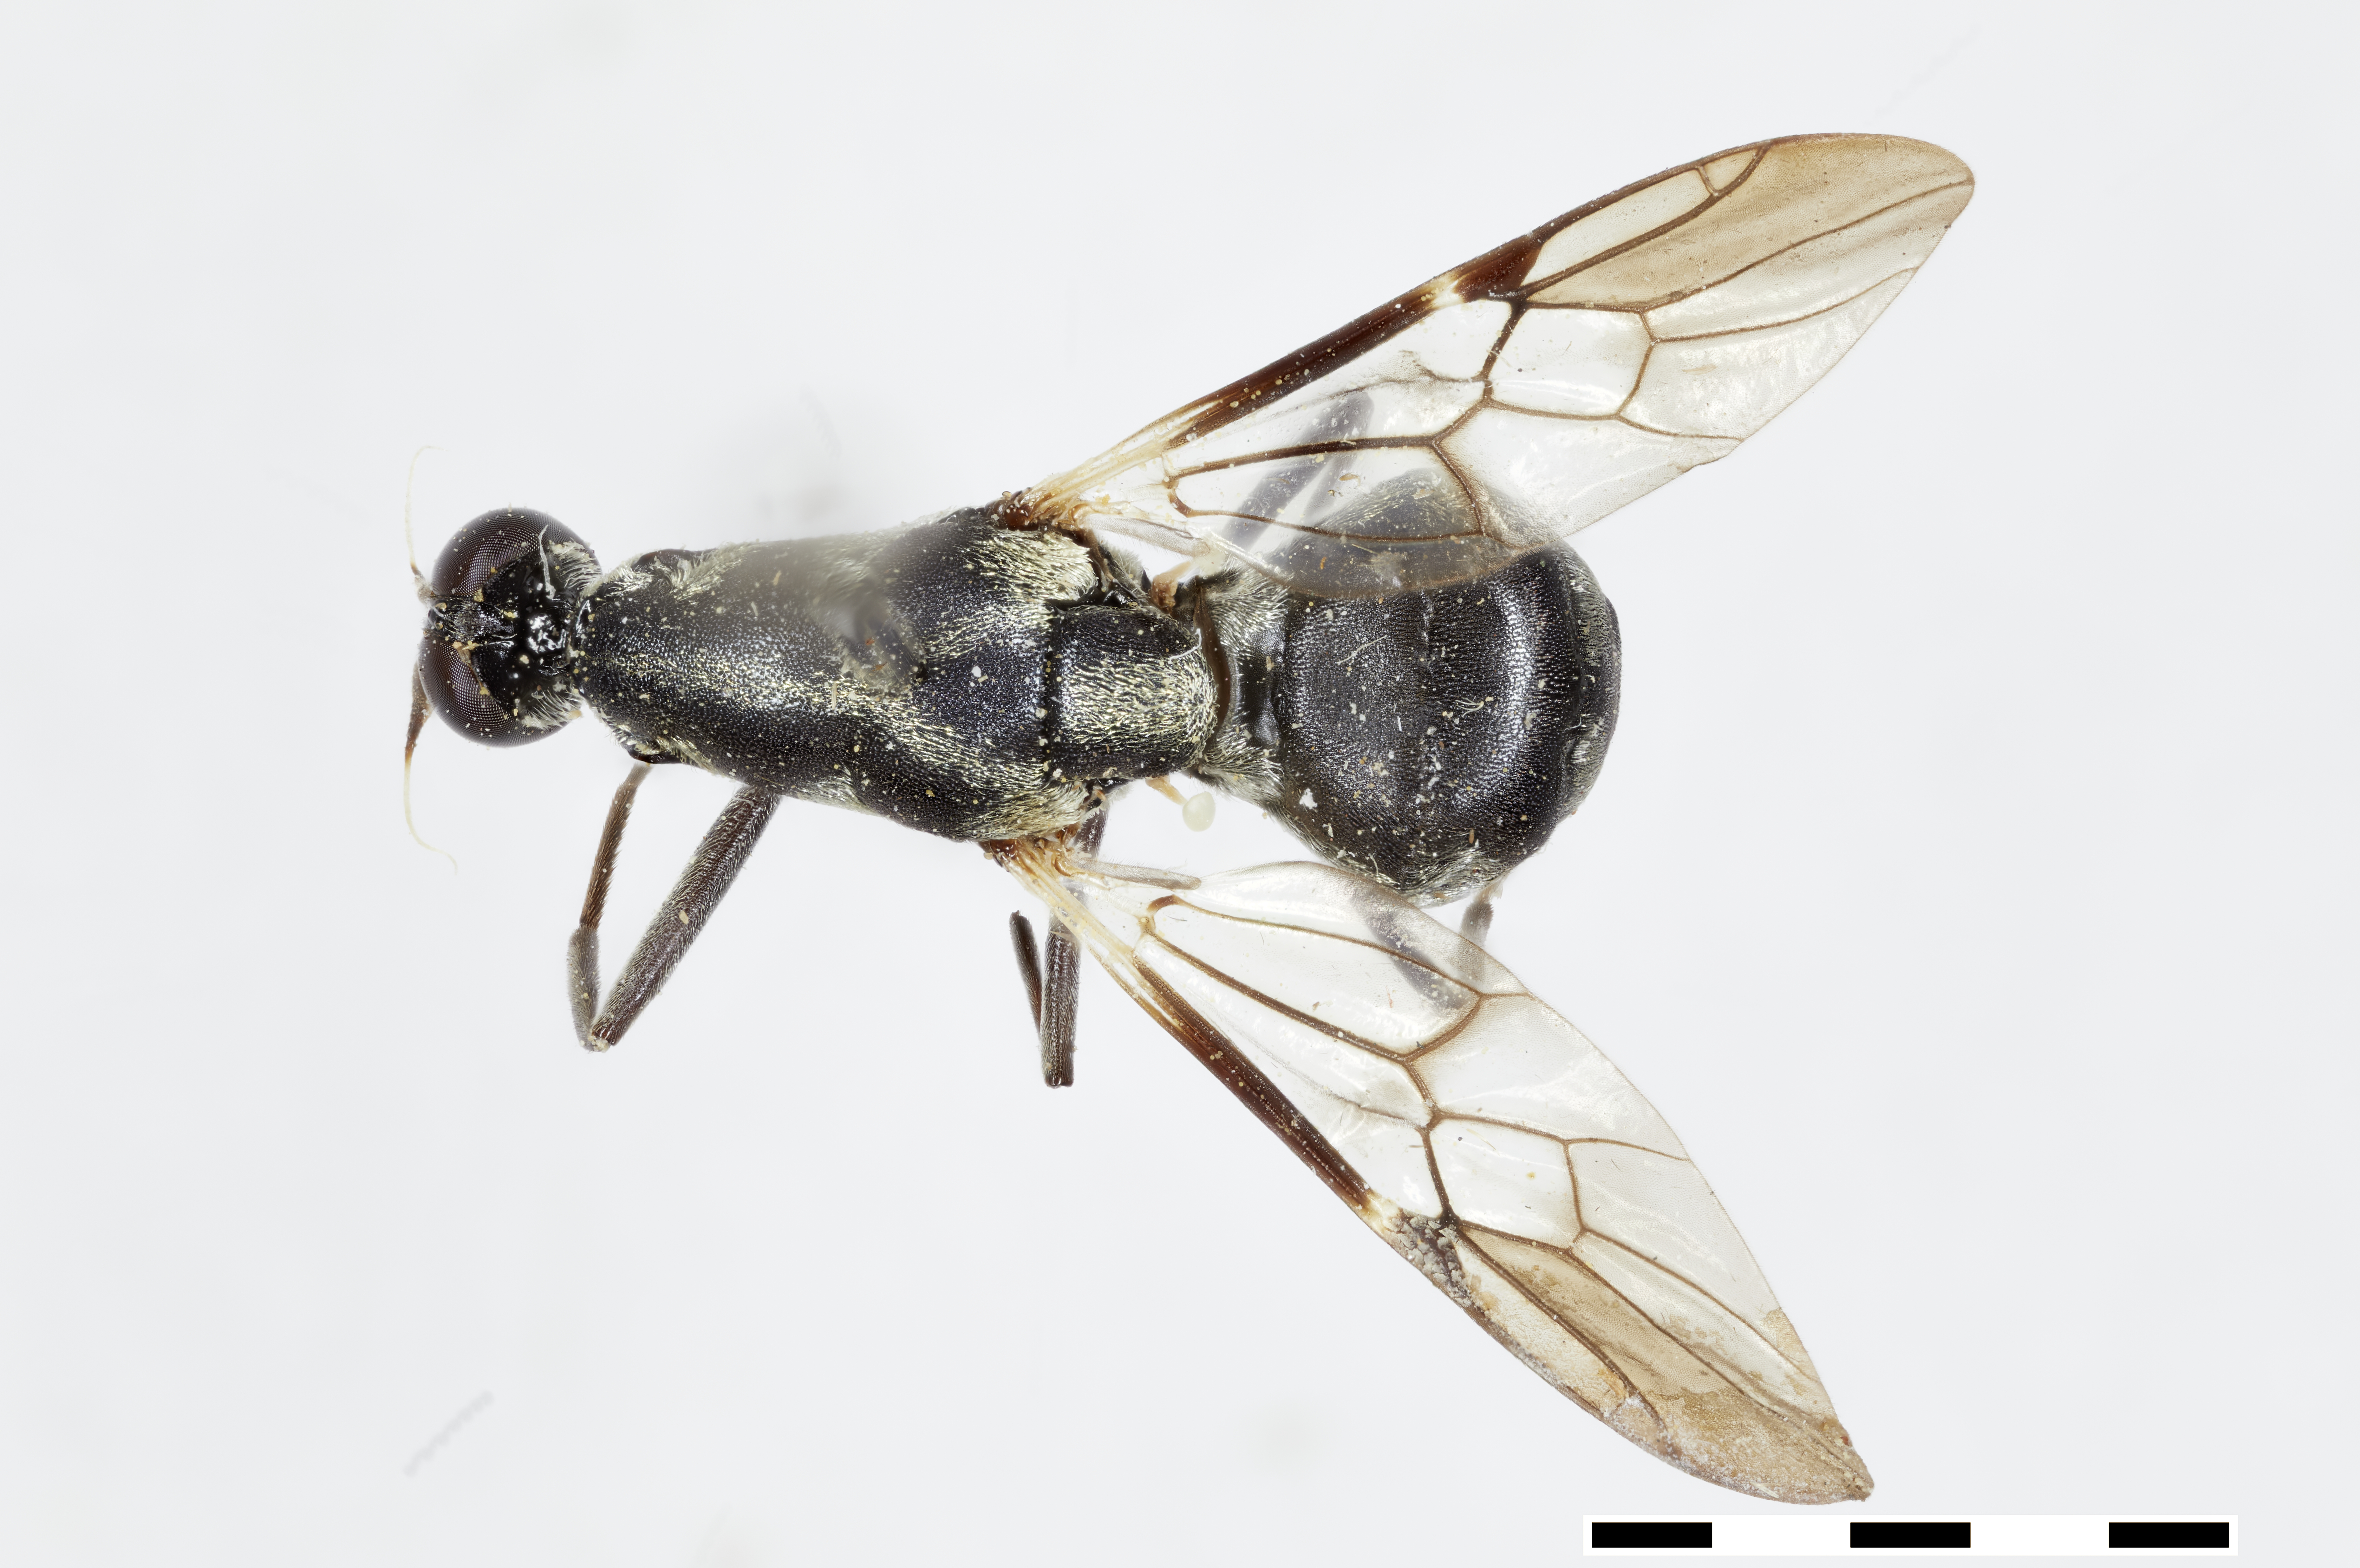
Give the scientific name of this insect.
Artemitomima mirabilis
